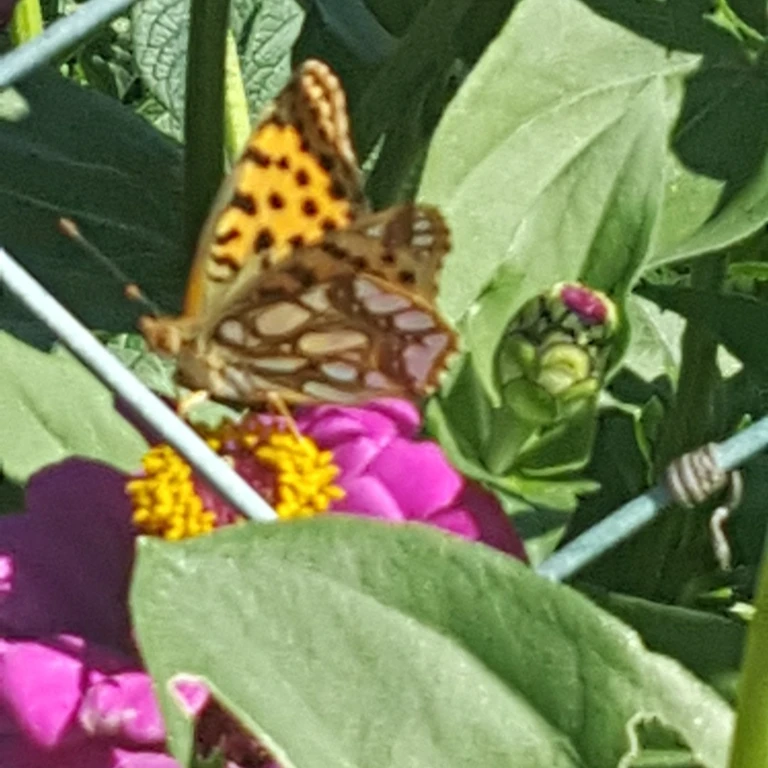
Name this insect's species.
Issoria lathonia
